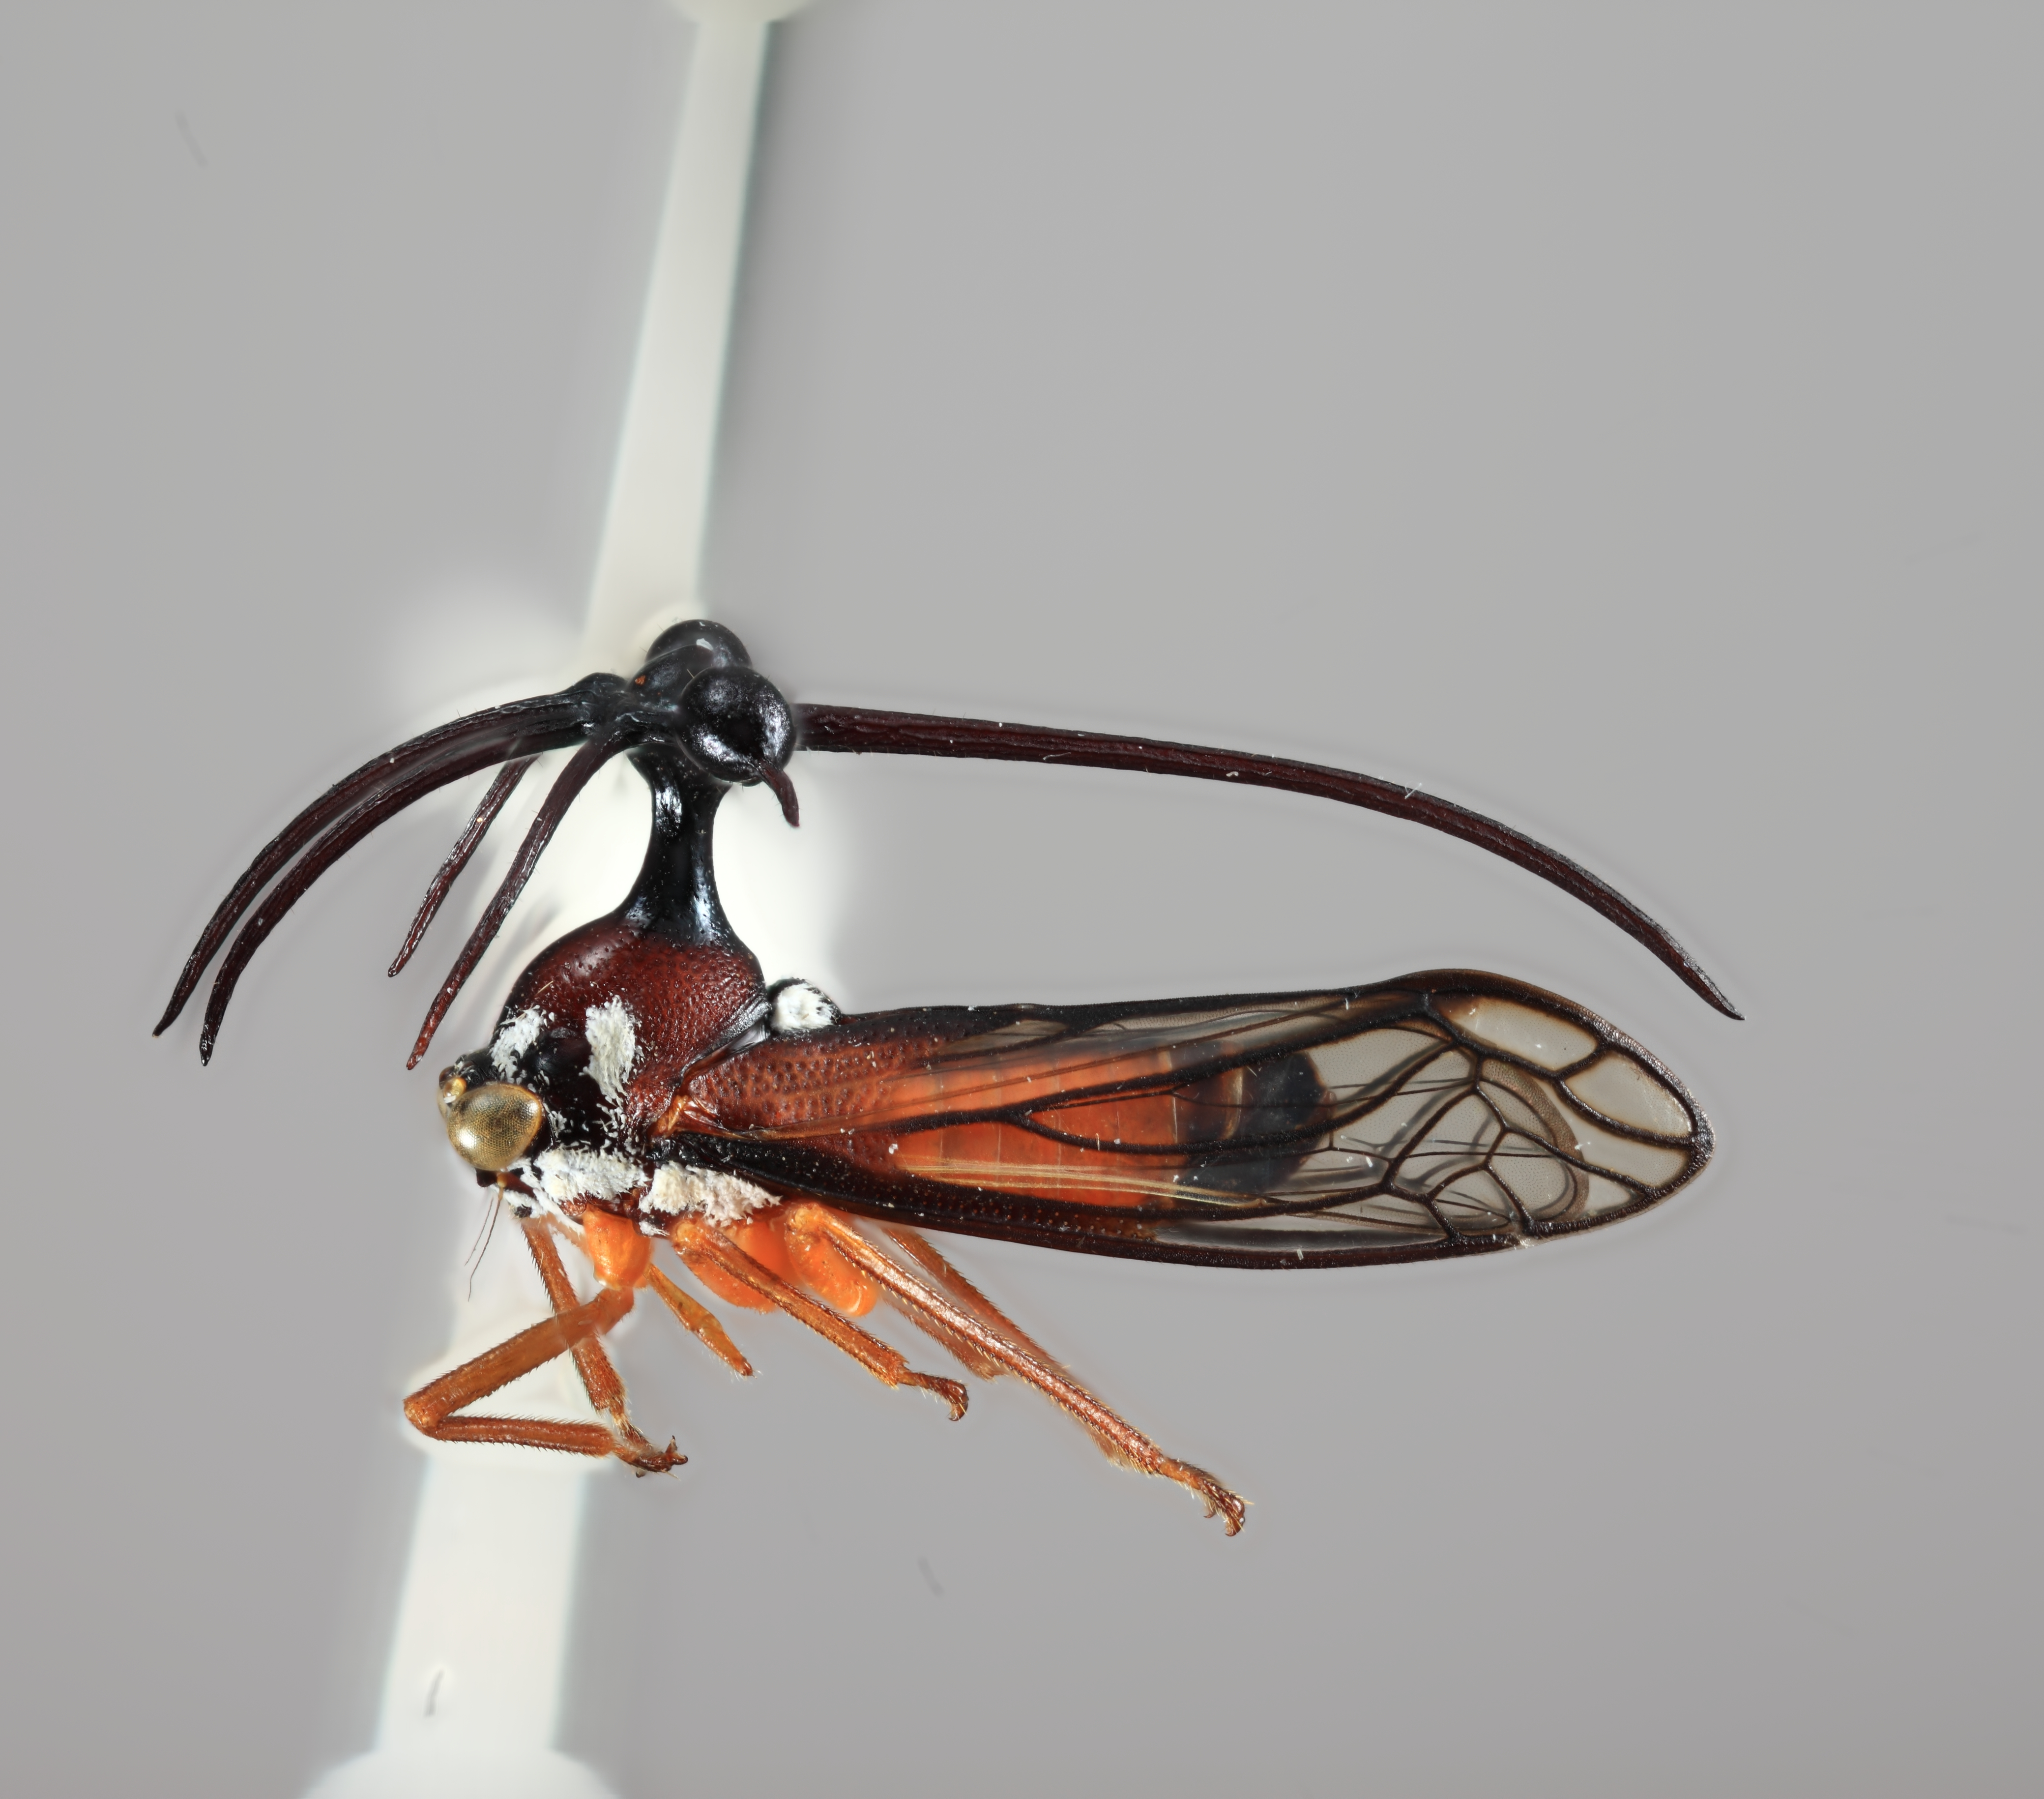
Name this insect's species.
Umbelligerus stockwelli
